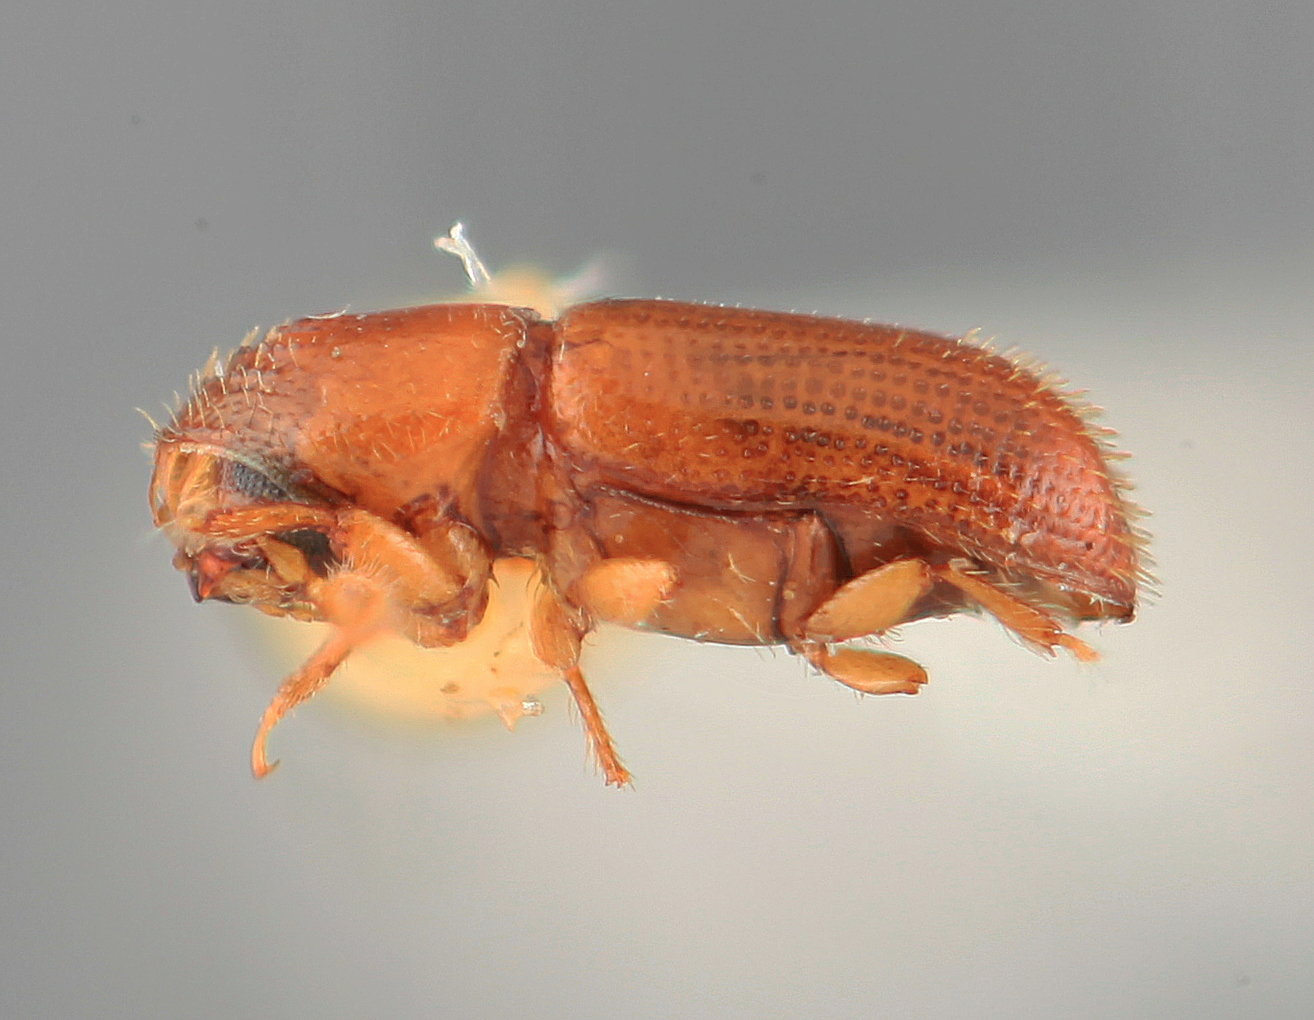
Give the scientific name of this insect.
Pityophthorus debilis
